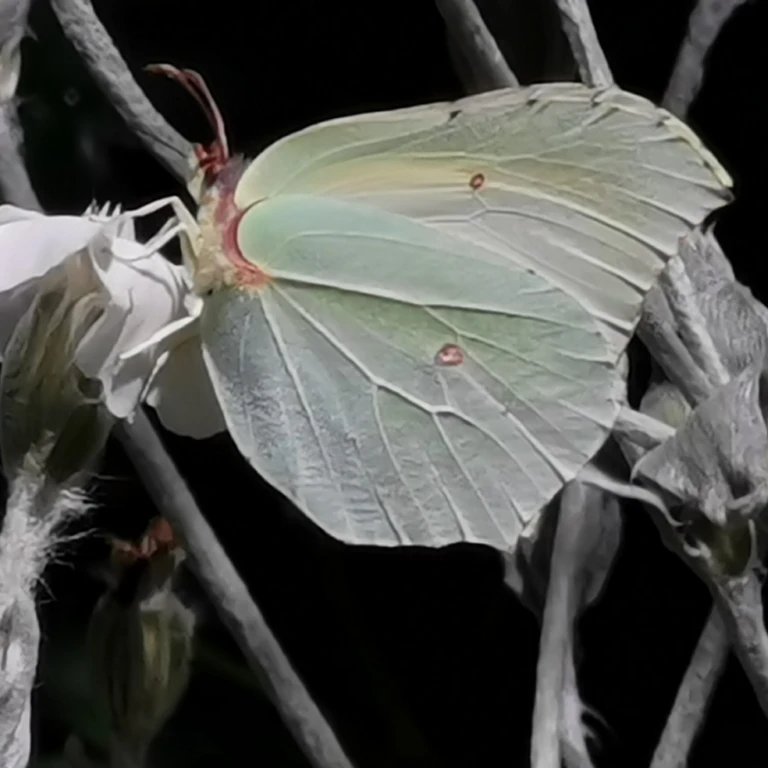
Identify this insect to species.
Gonepteryx rhamni
